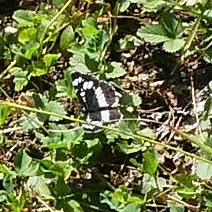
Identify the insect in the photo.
Neptis rivularis
